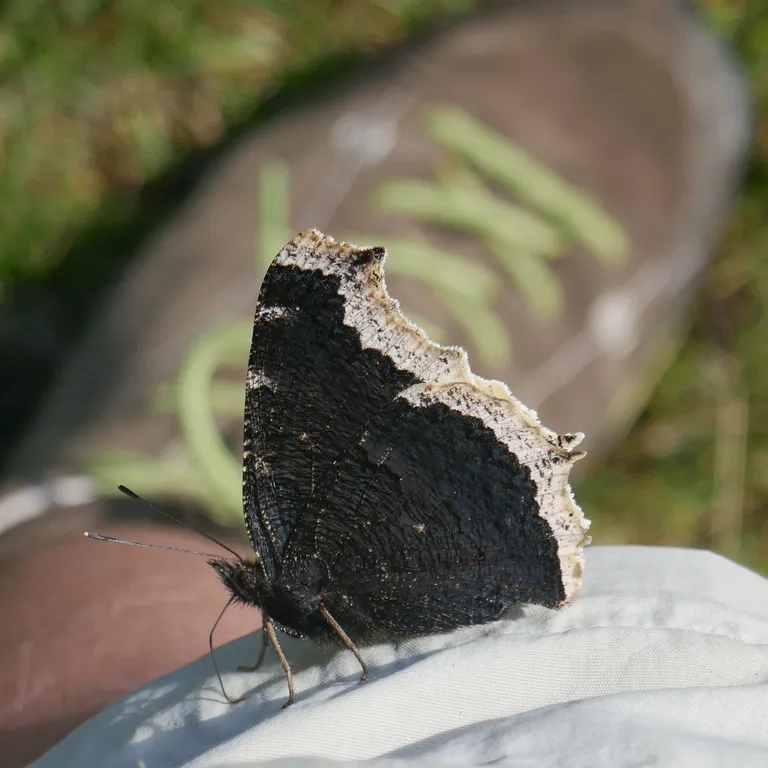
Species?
Nymphalis antiopa
